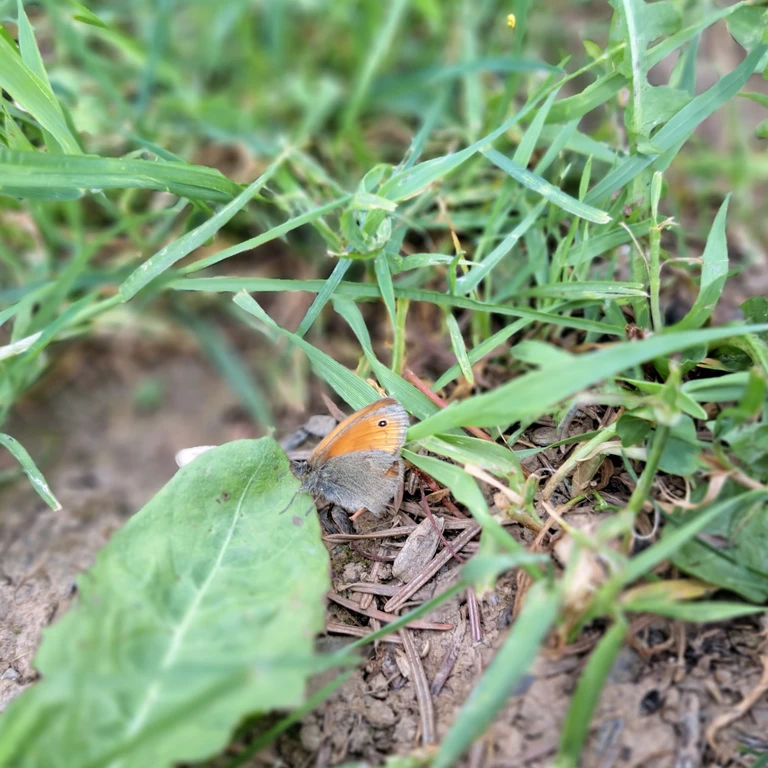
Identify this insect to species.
Coenonympha pamphilus
